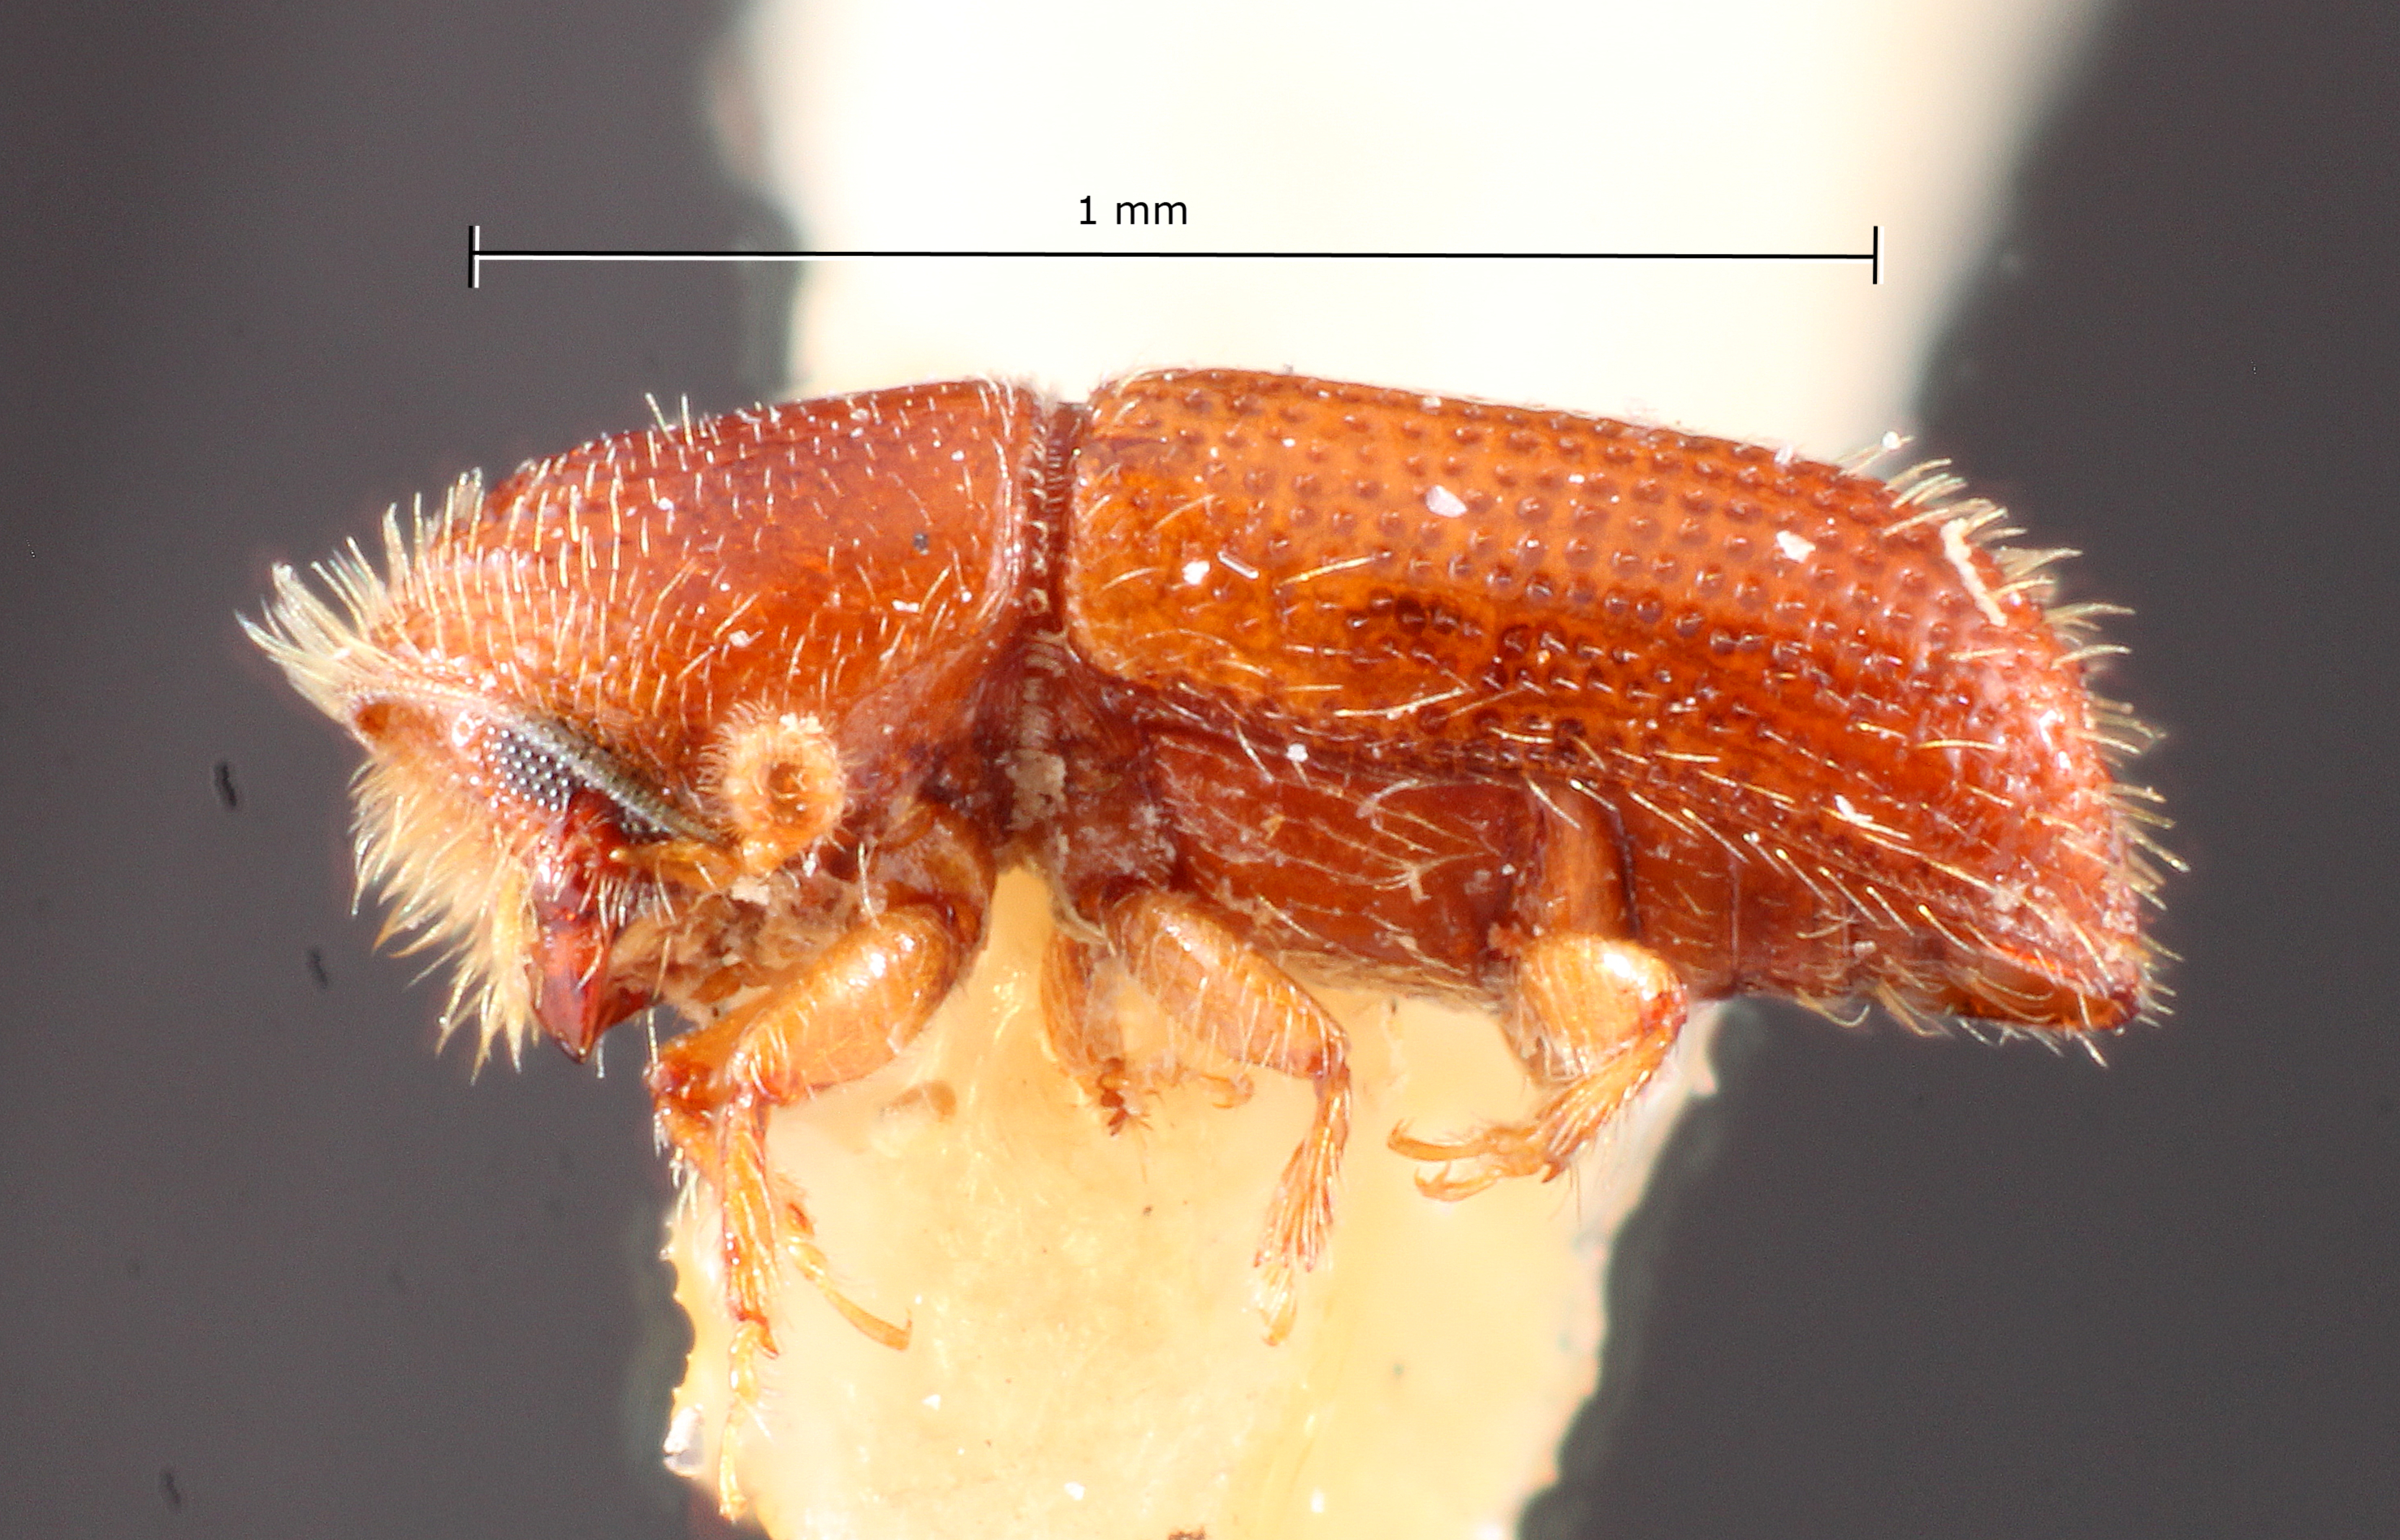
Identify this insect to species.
Pityophthorus antillicus
